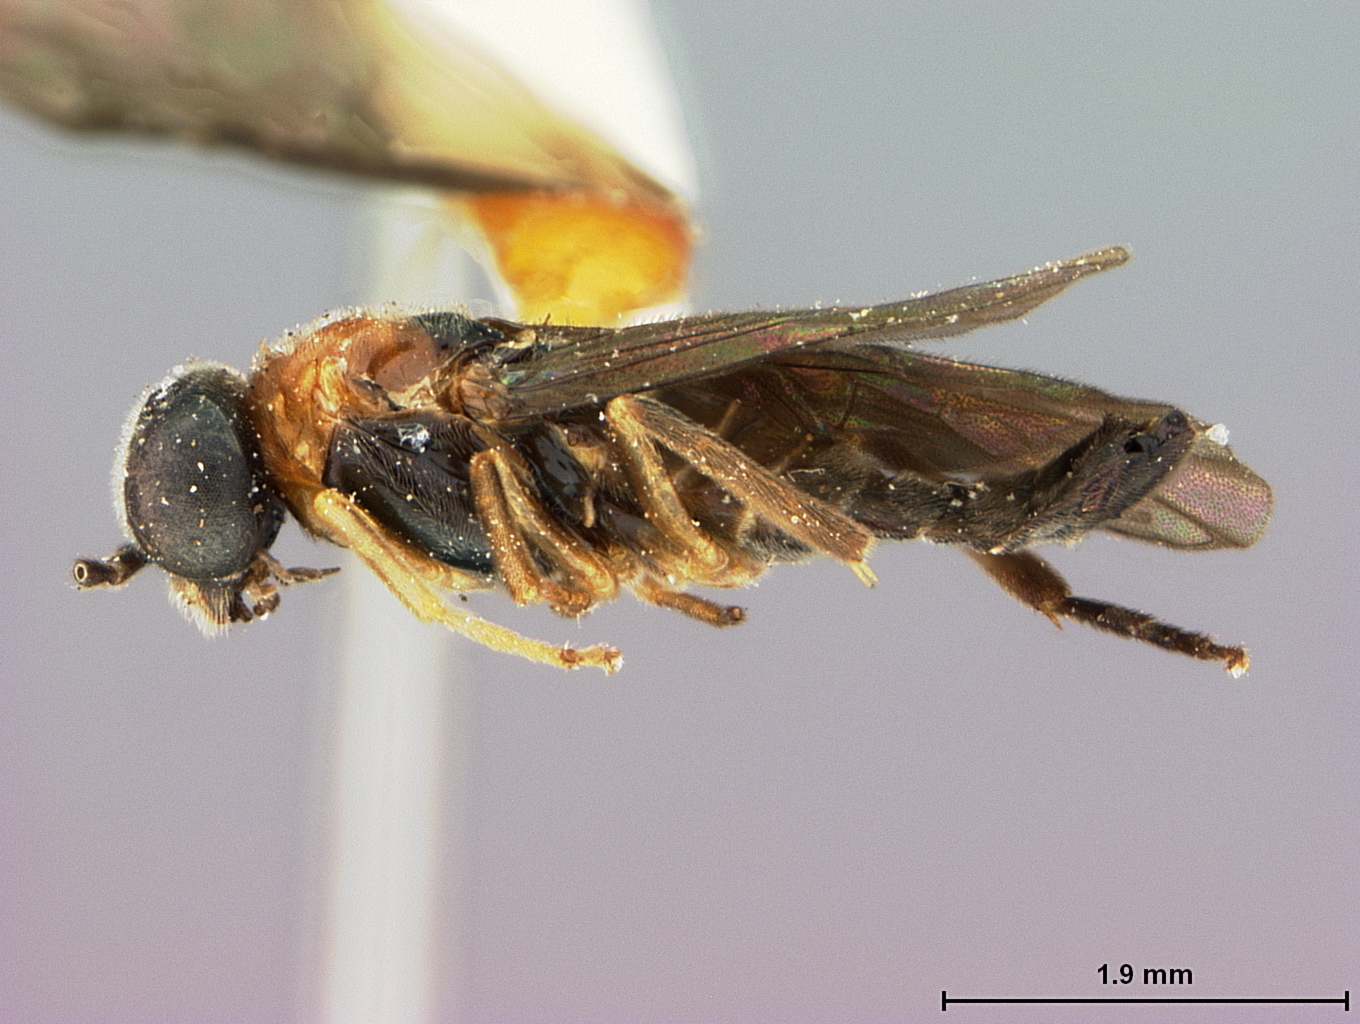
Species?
Nesoselandria rufonota
